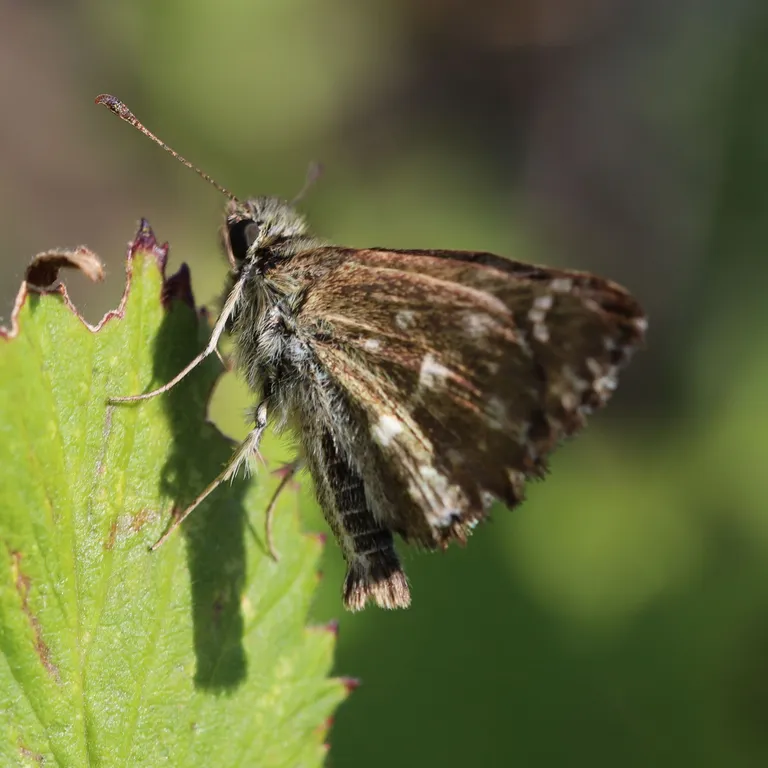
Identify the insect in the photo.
Carcharodus alceae
